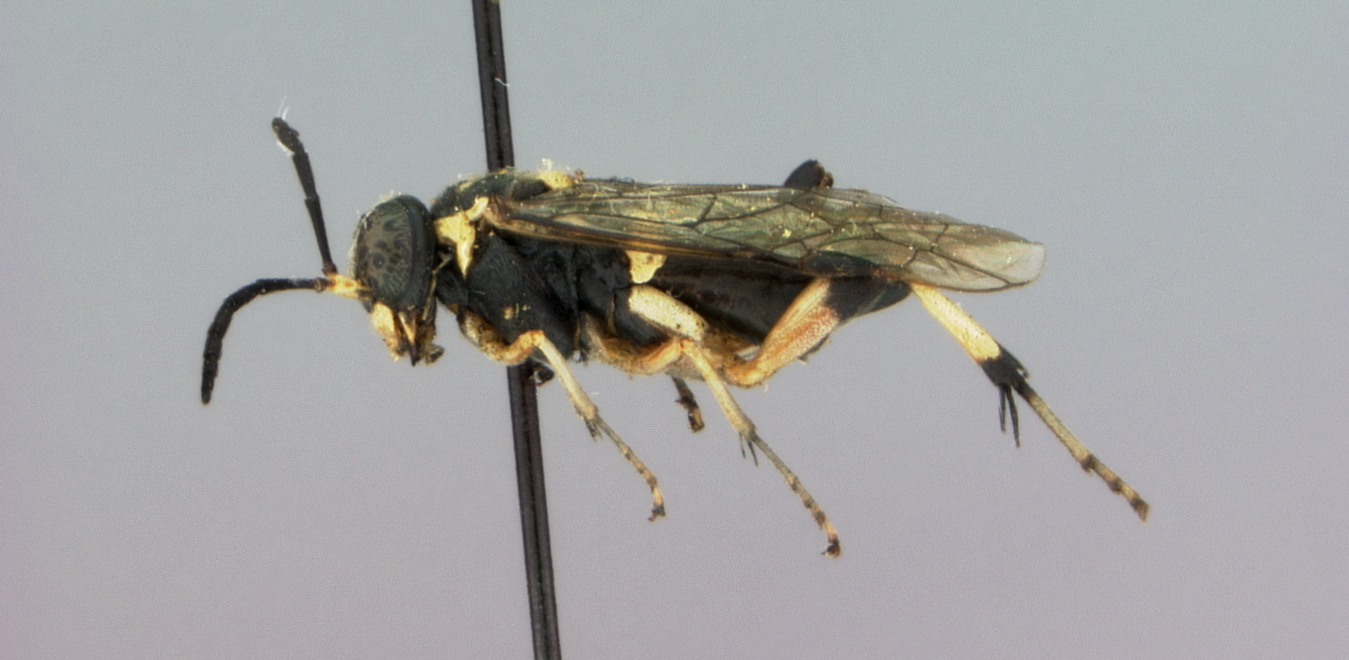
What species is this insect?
Macrophya nigristigma
